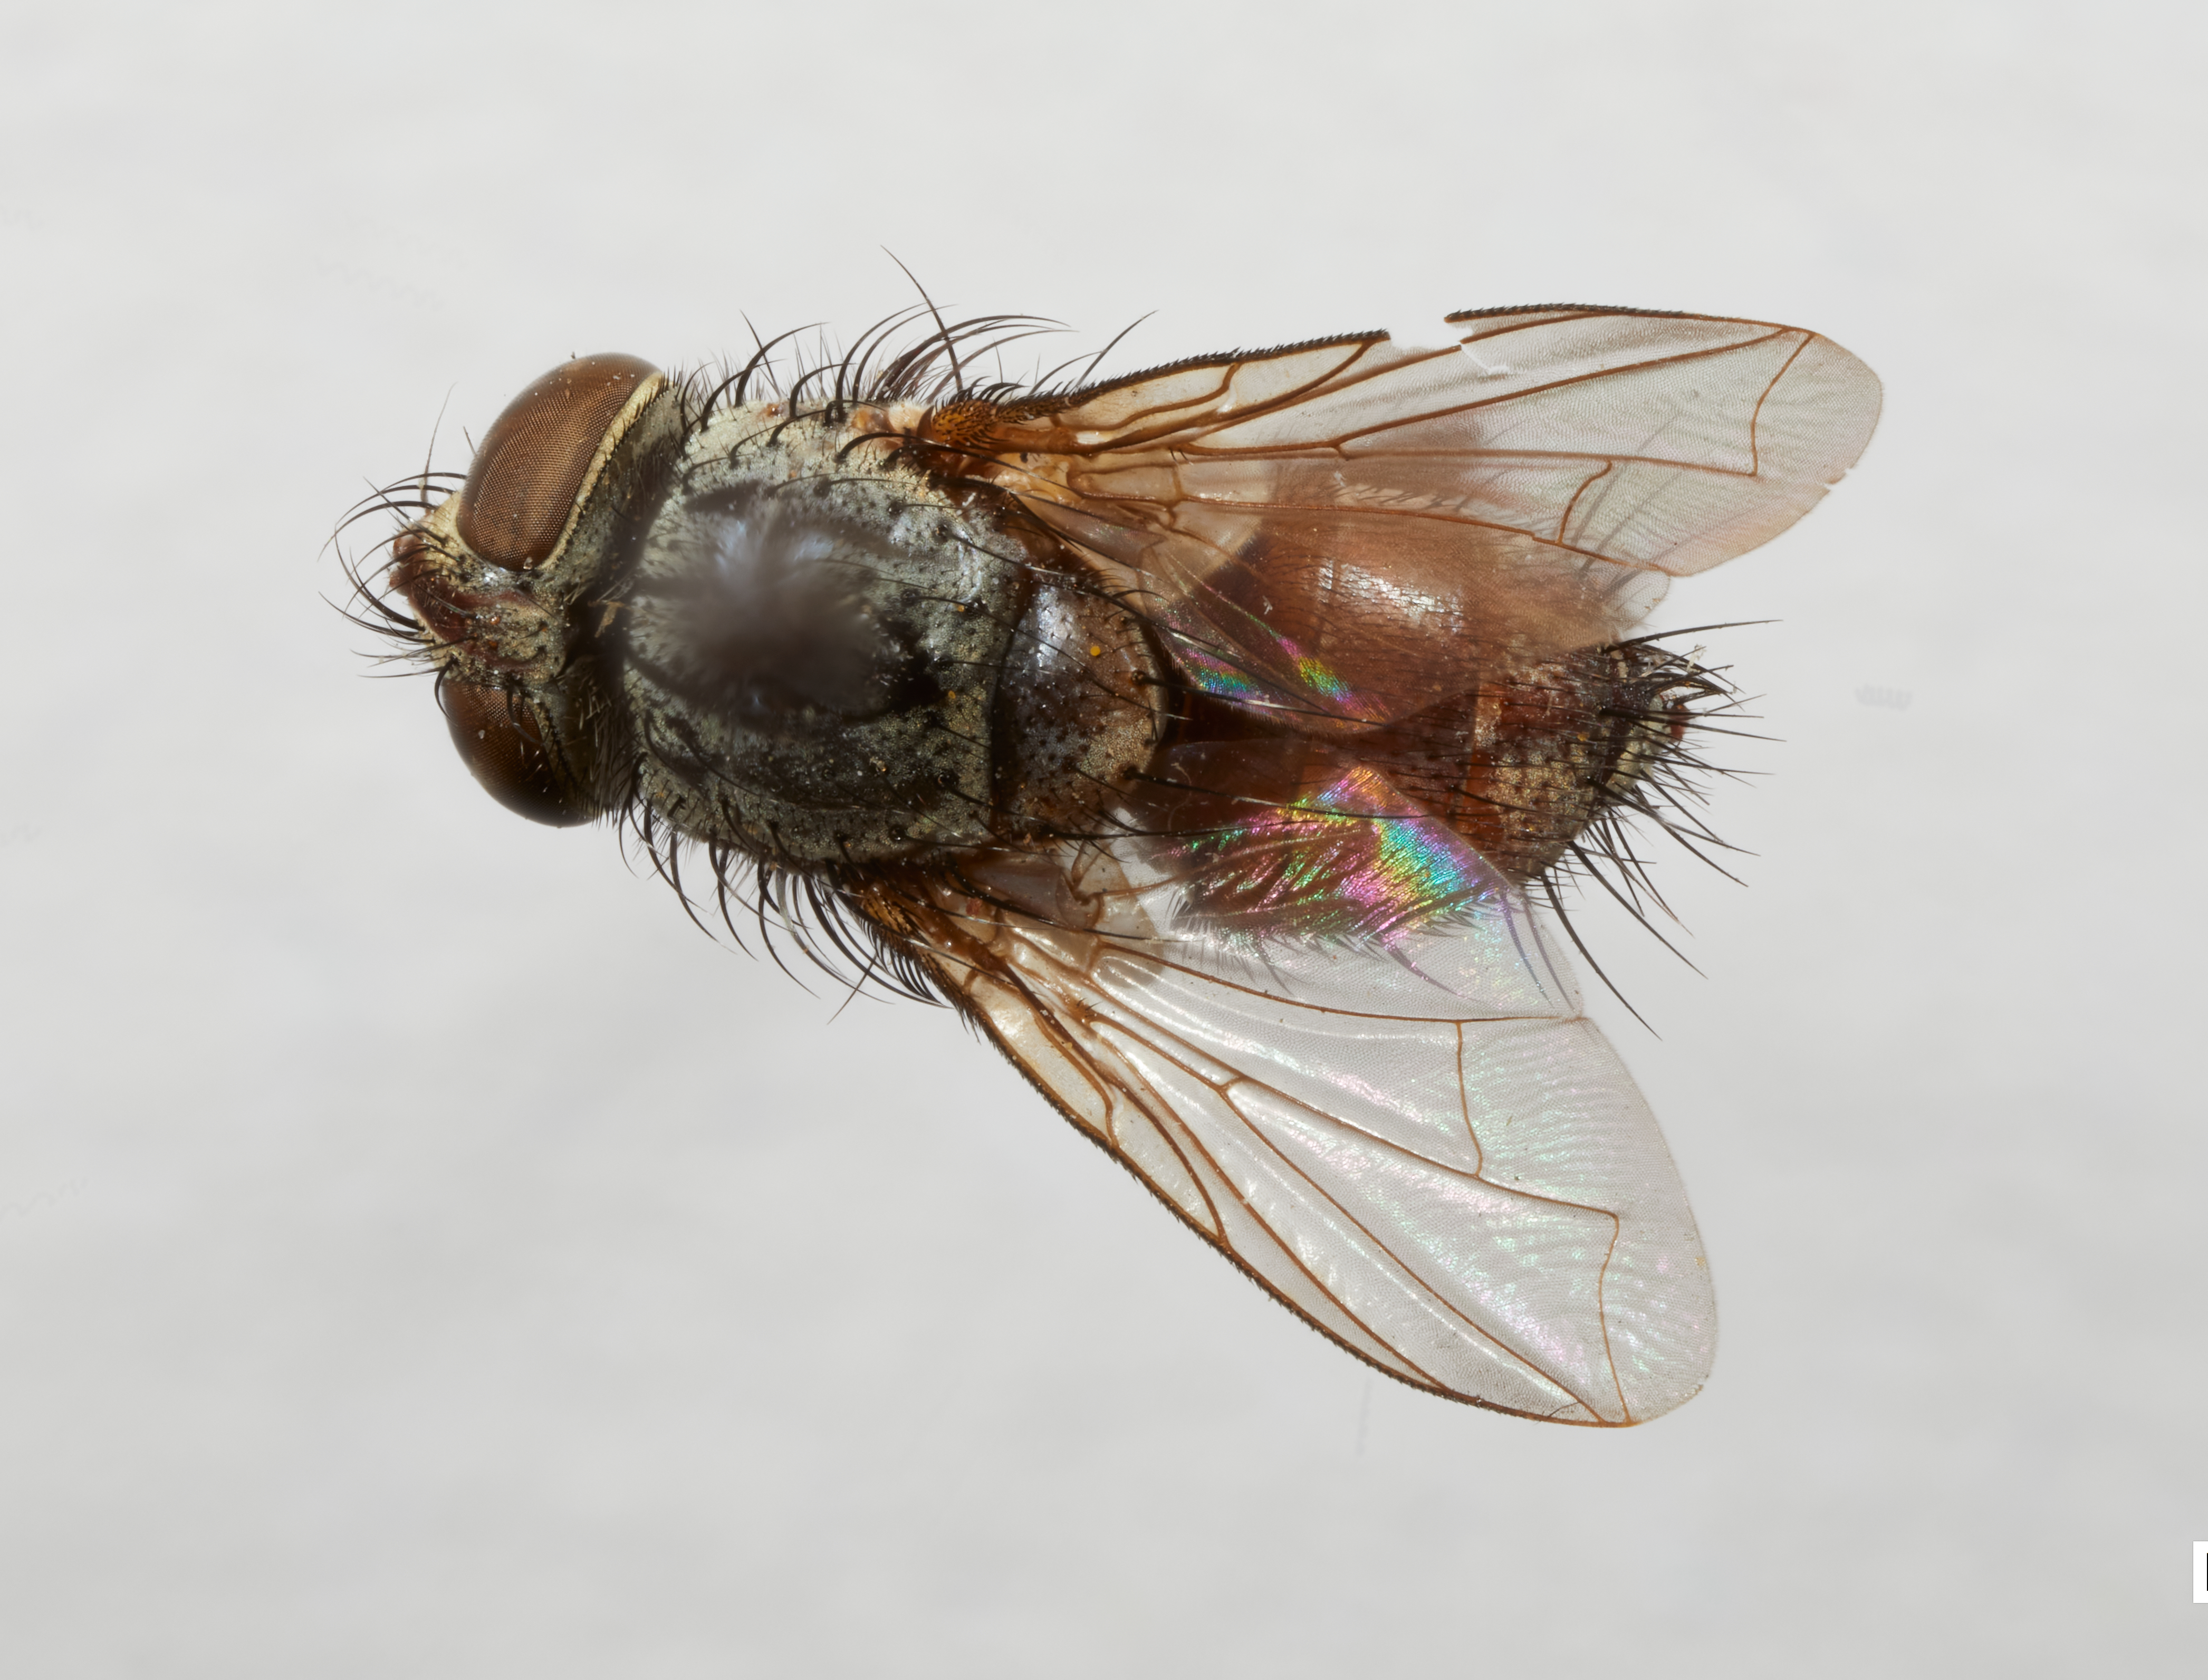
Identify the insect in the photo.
Gymnoerycia rubra
